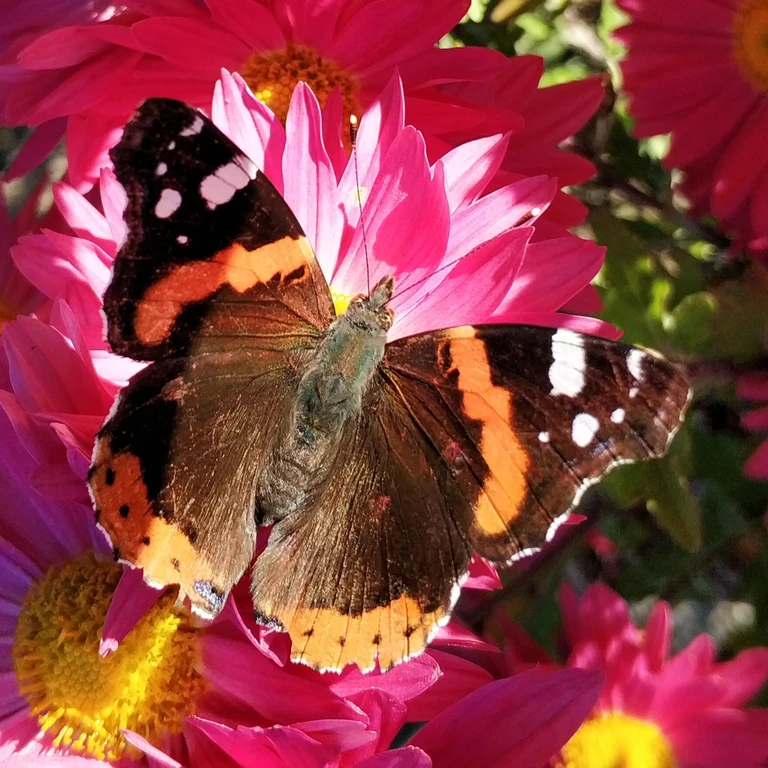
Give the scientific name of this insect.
Vanessa atalanta
